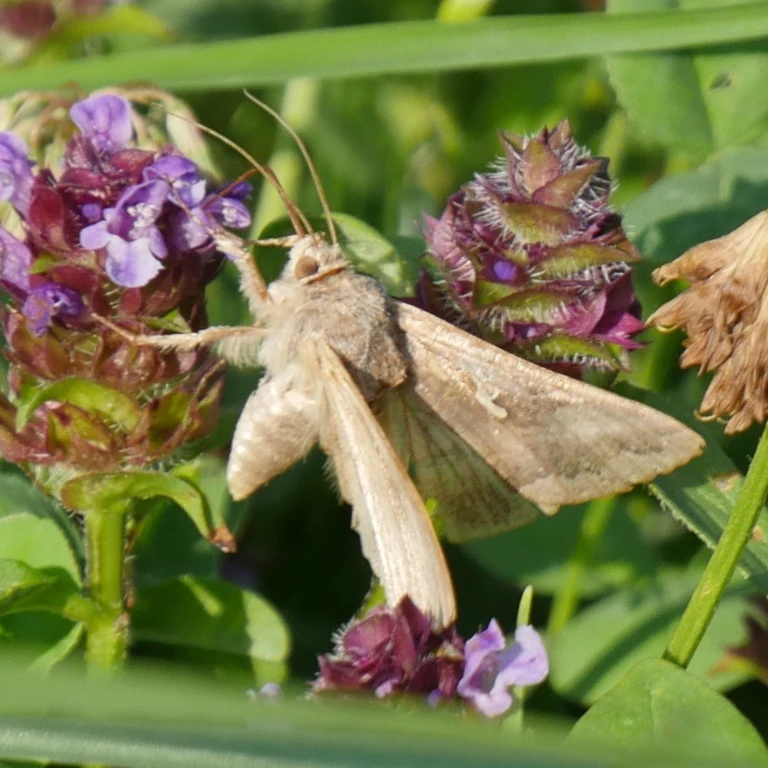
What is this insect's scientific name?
Autographa gamma
